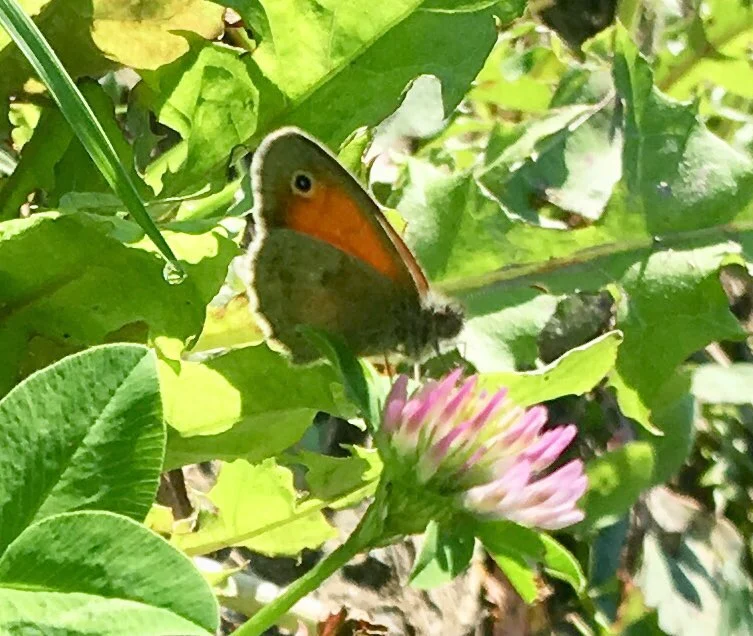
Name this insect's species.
Coenonympha pamphilus
